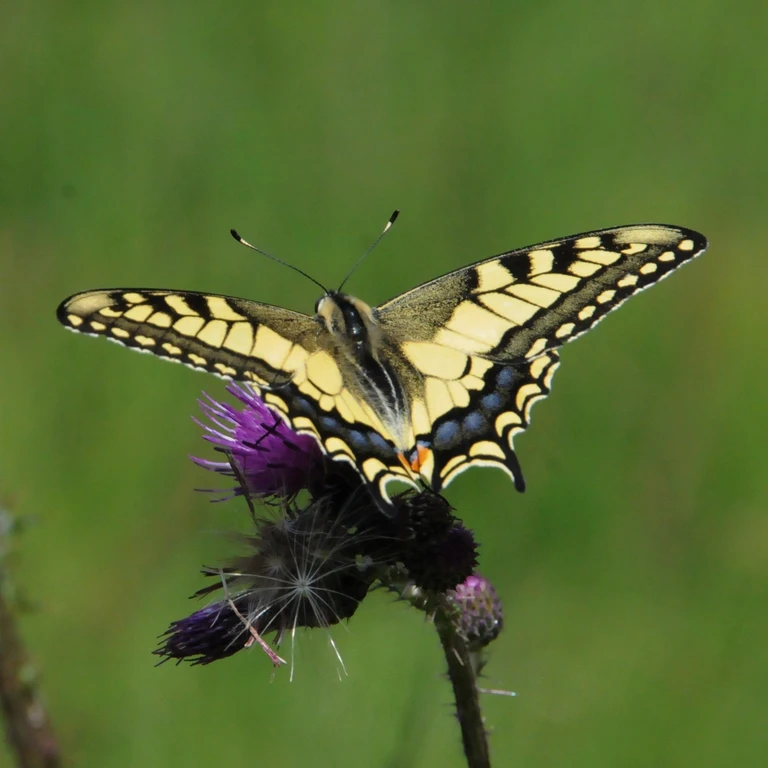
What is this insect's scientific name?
Papilio machaon
